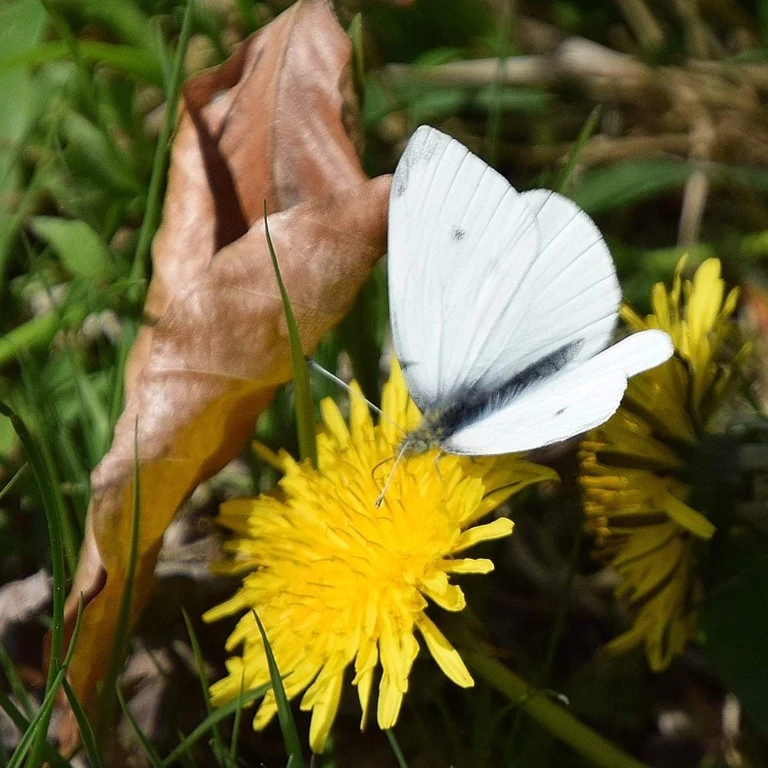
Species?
Pieris rapae
